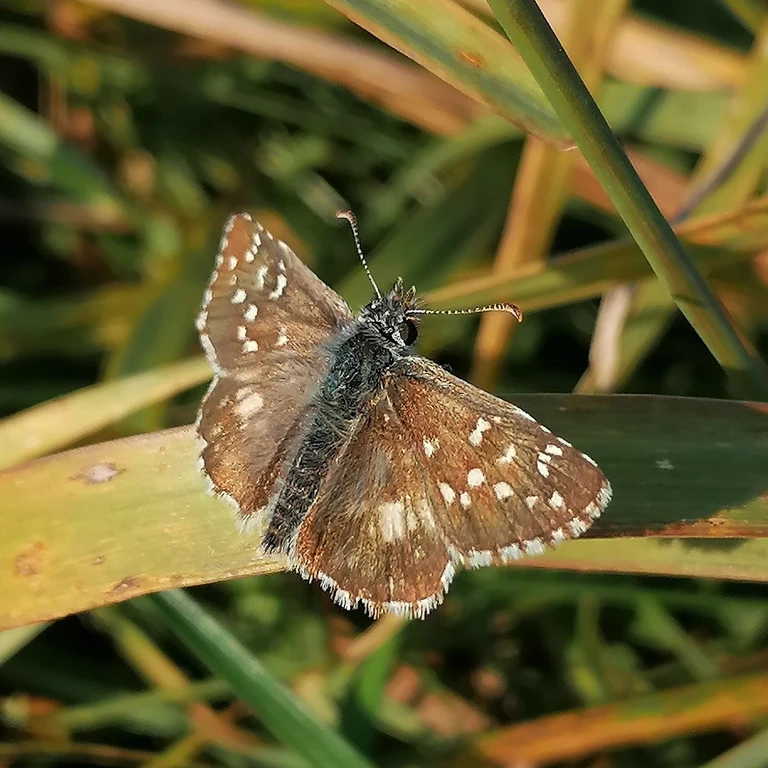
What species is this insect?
Pyrgus armoricanus
